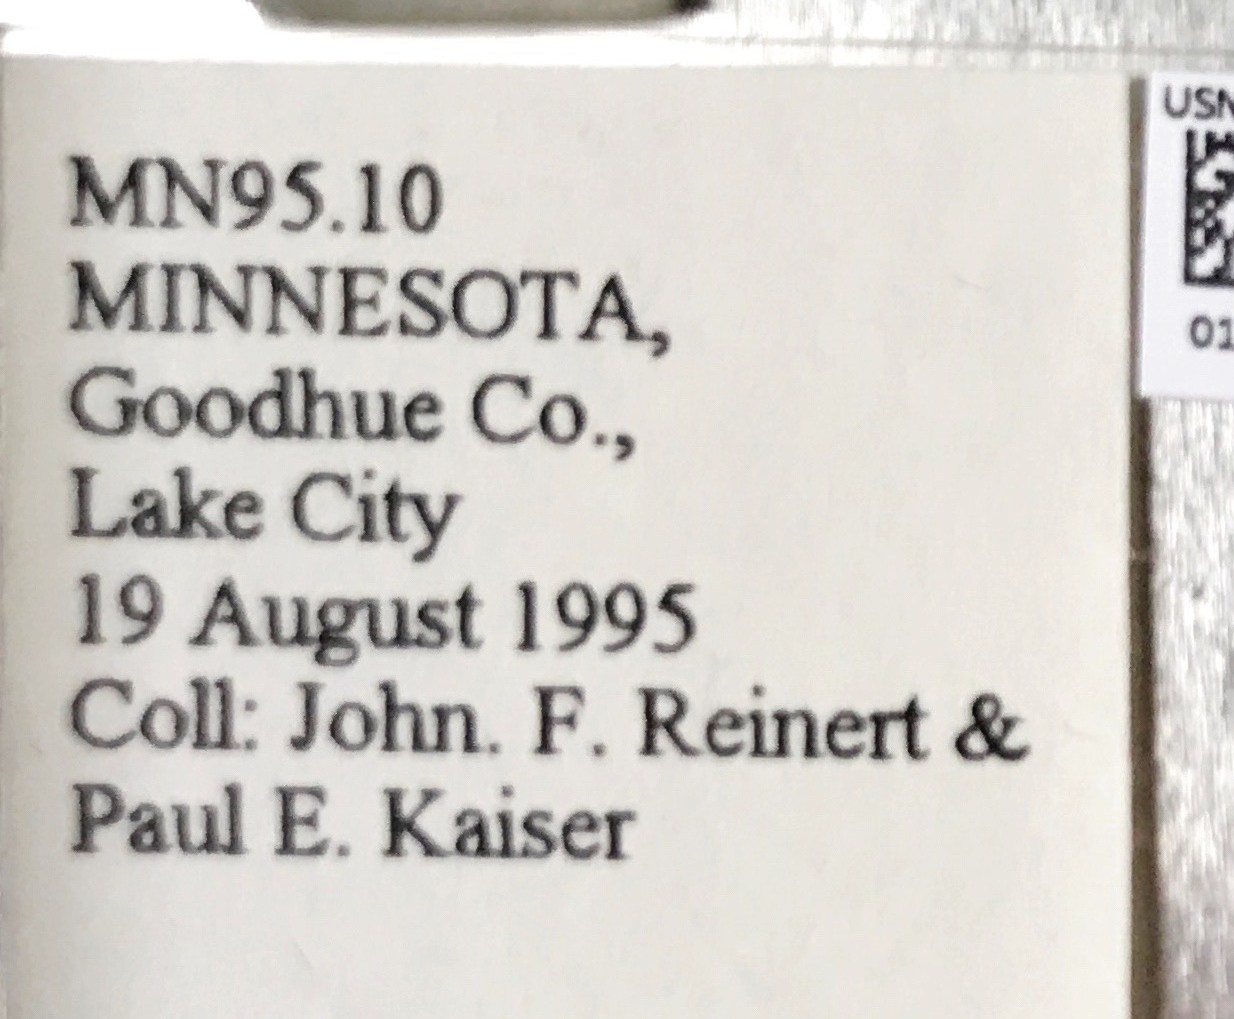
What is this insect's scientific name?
Culex bitaeniorhynchus
